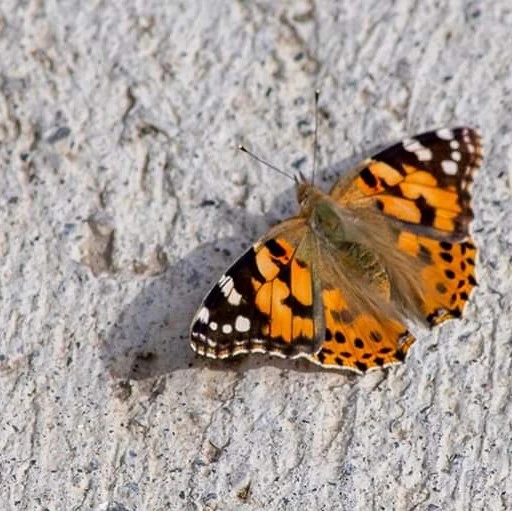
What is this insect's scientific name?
Vanessa cardui
